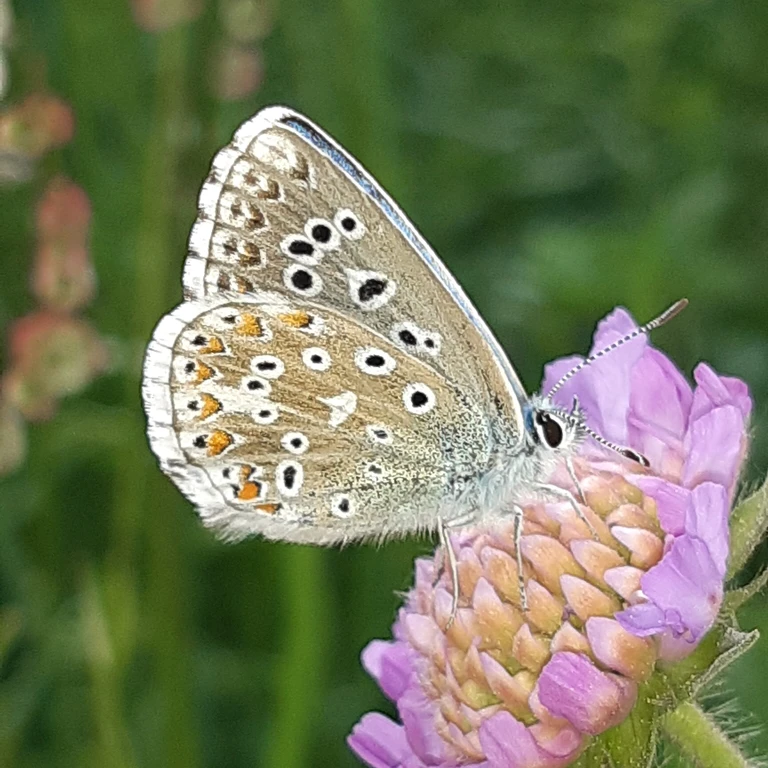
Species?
Lysandra bellargus
